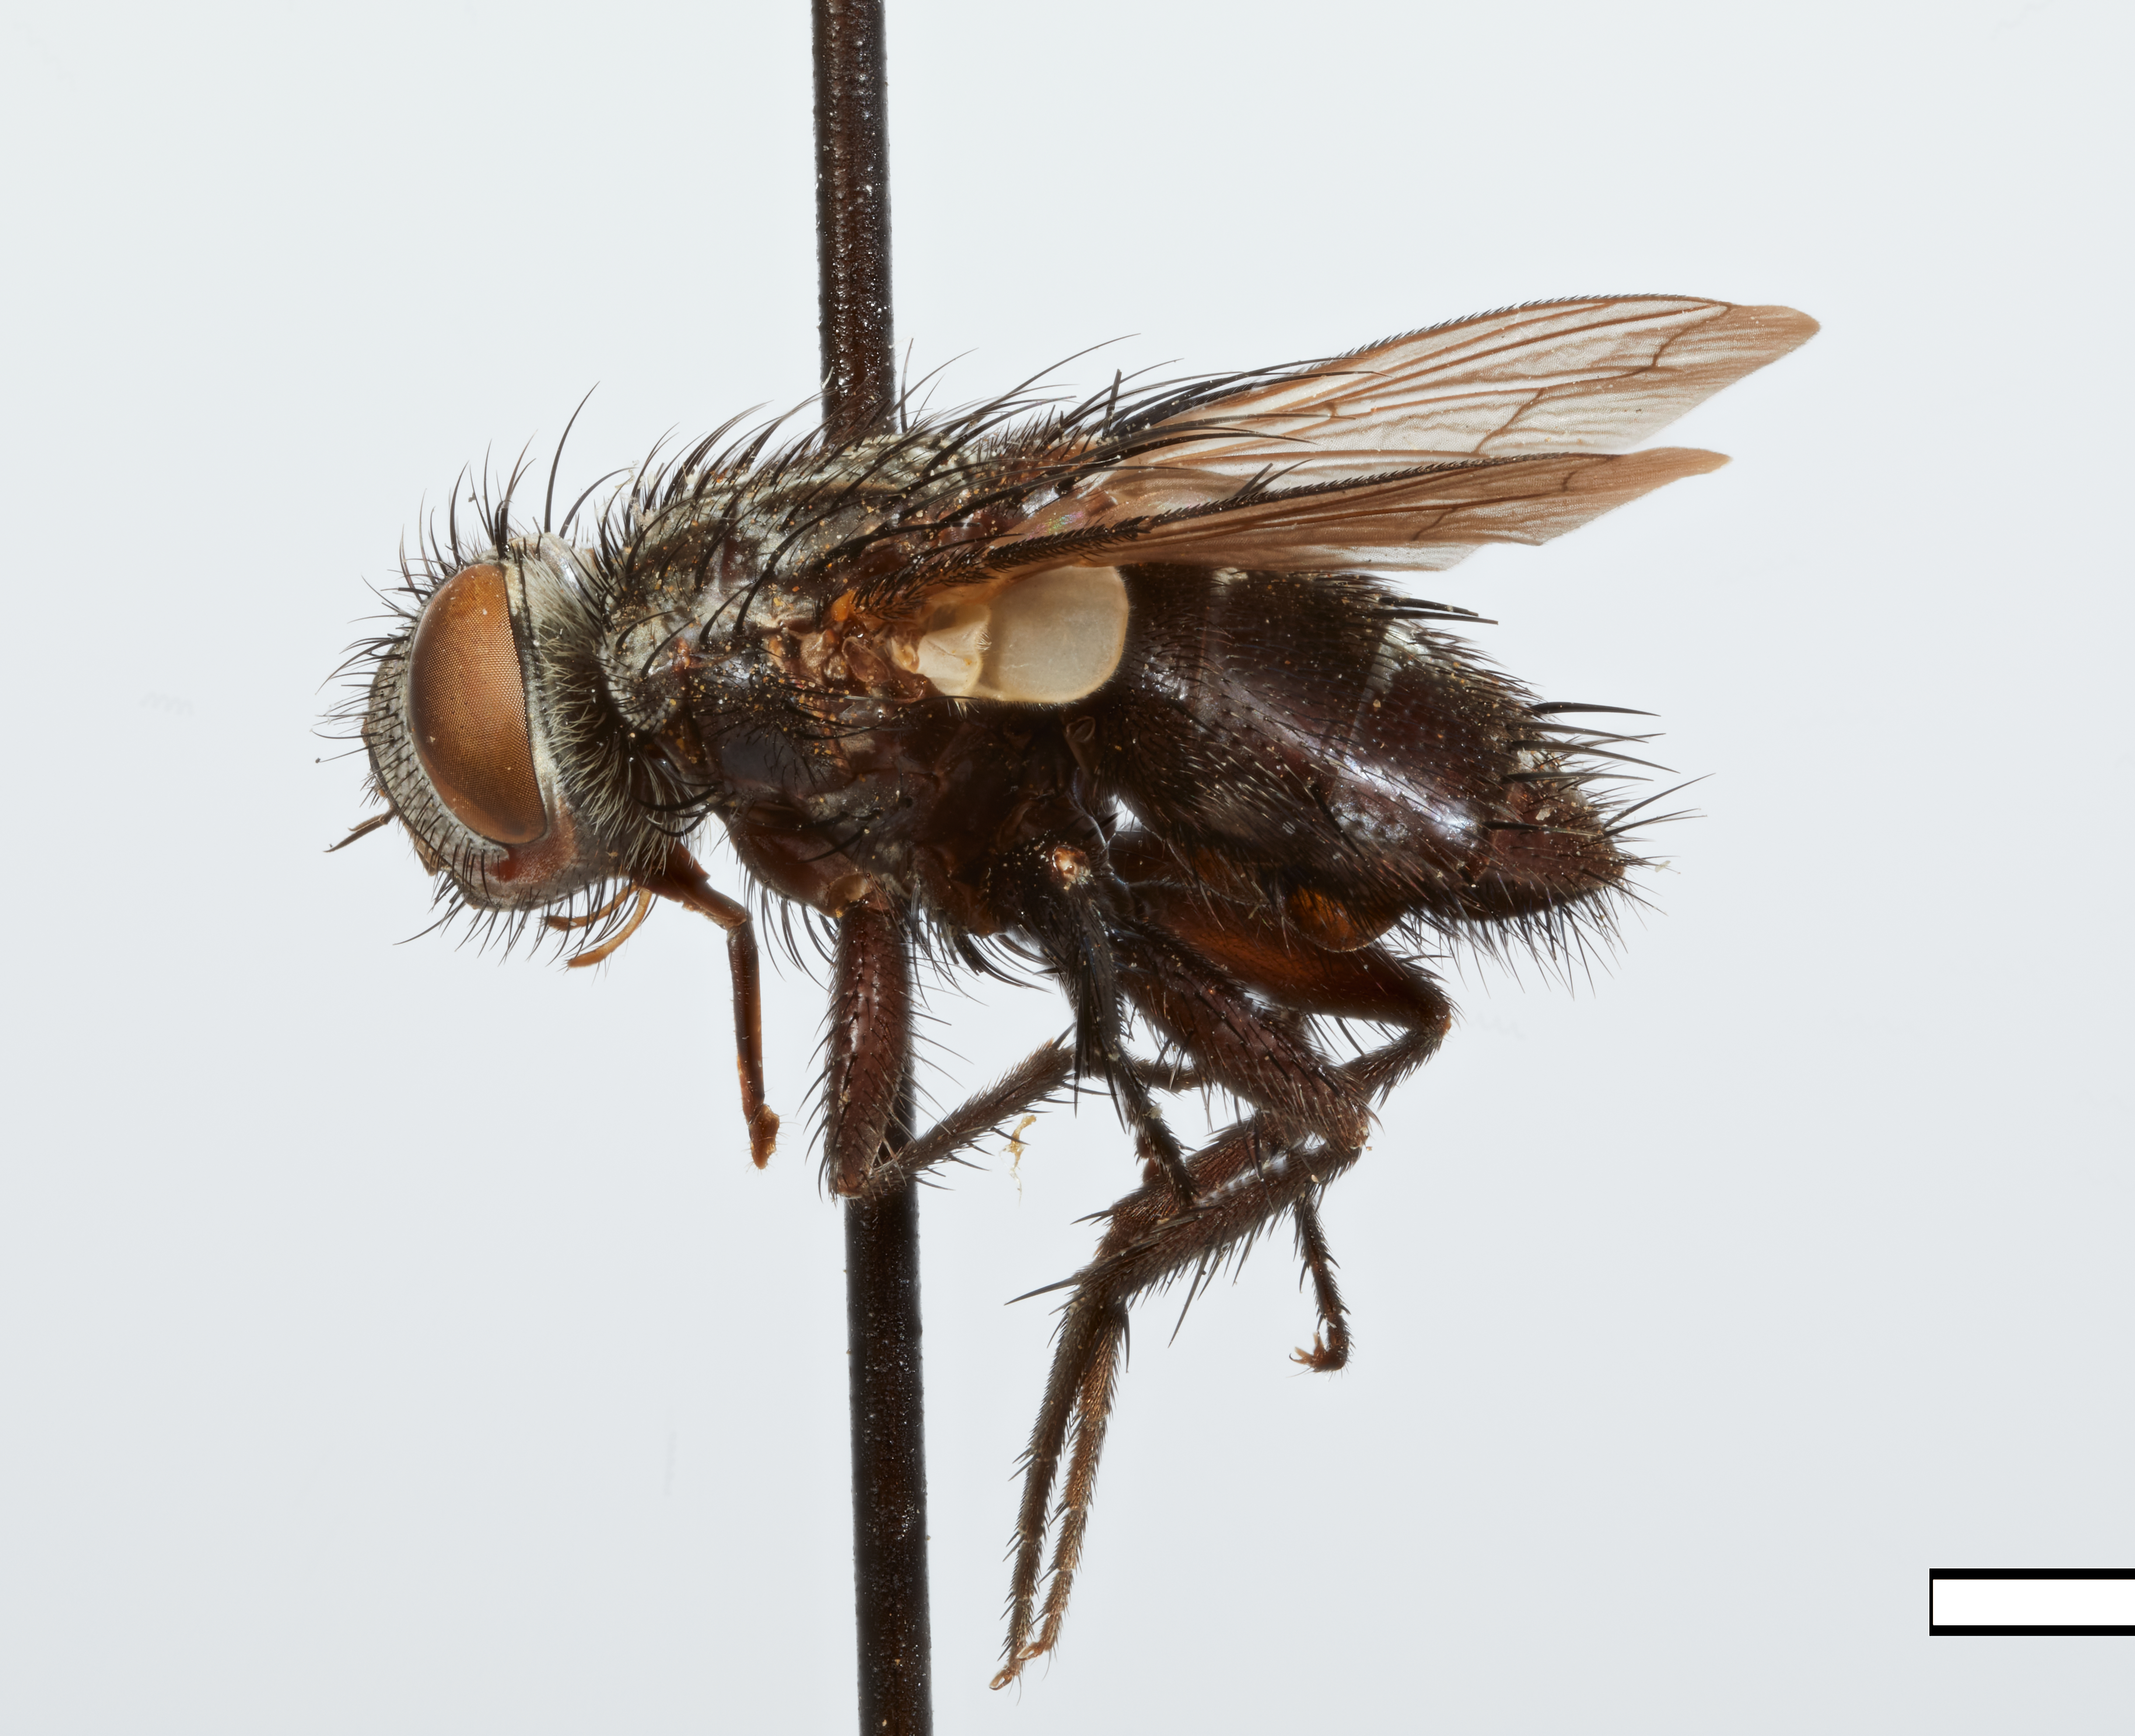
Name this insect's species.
Valpogonia similis
